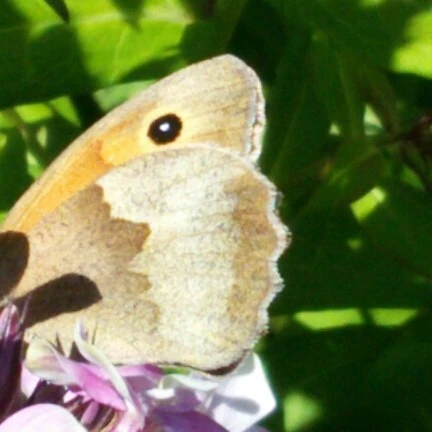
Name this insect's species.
Maniola jurtina
